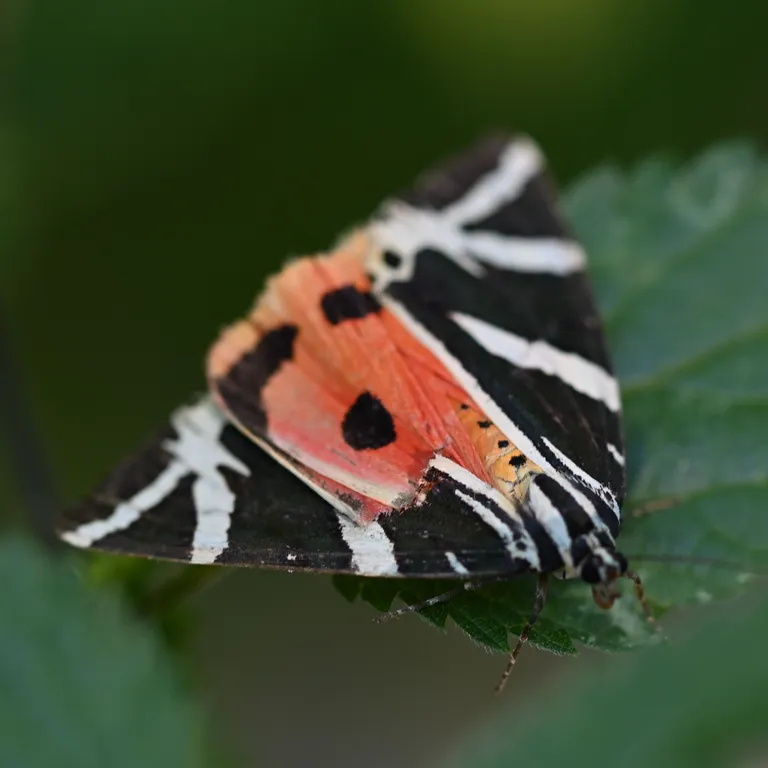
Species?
Euplagia quadripunctaria
